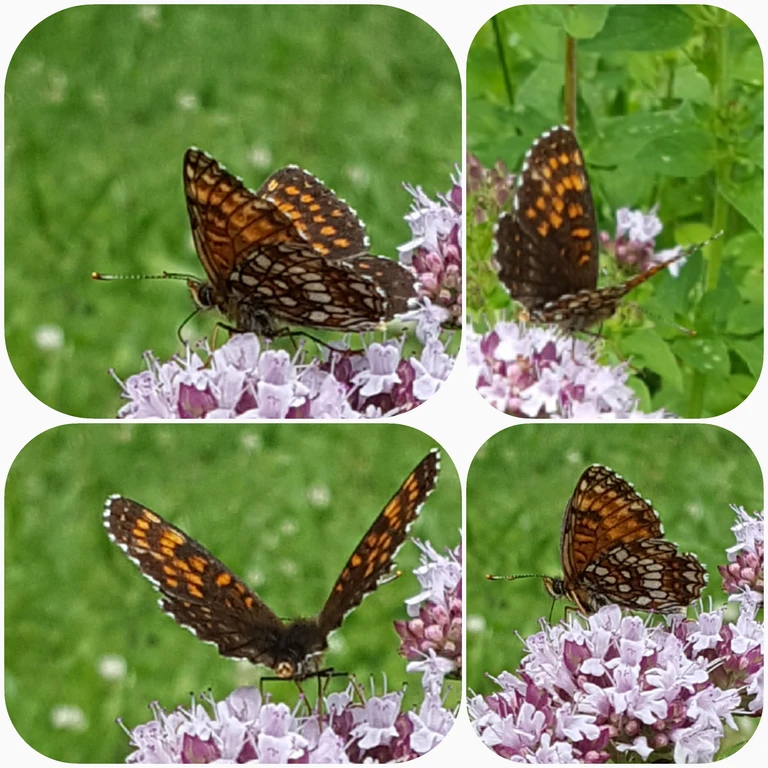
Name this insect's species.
Melitaea diamina
